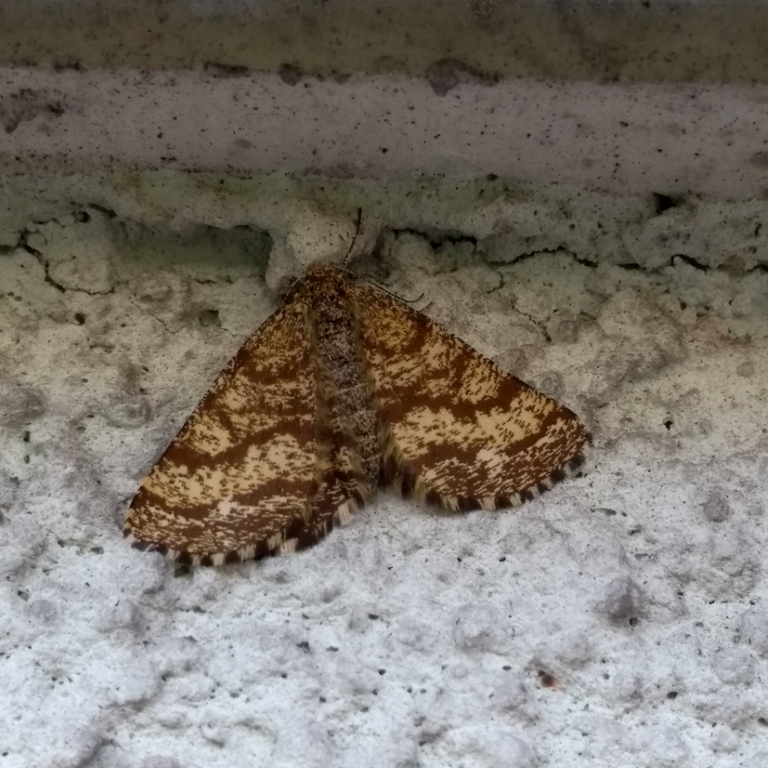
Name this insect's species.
Ematurga atomaria
